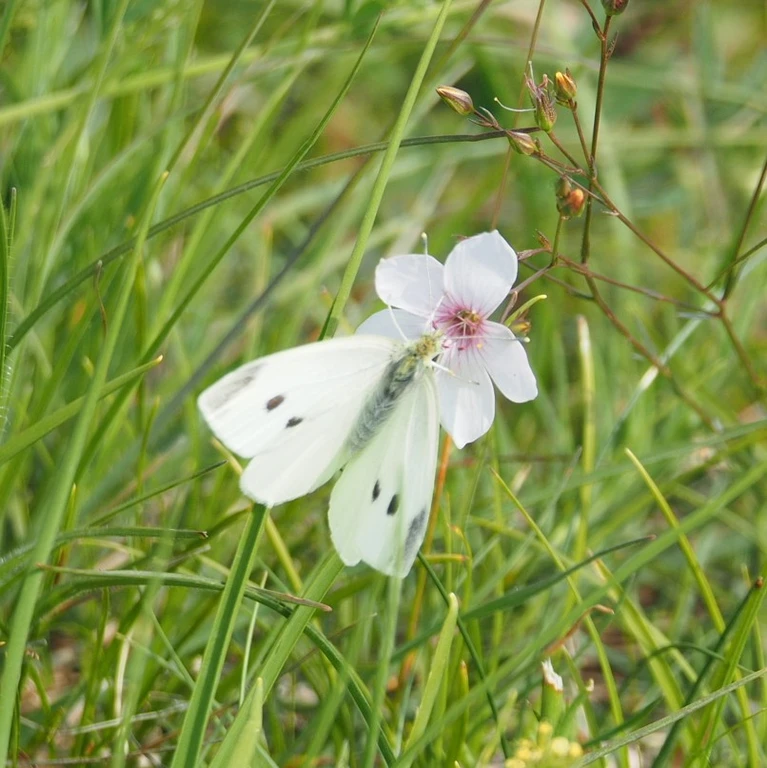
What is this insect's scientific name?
Pieris rapae
